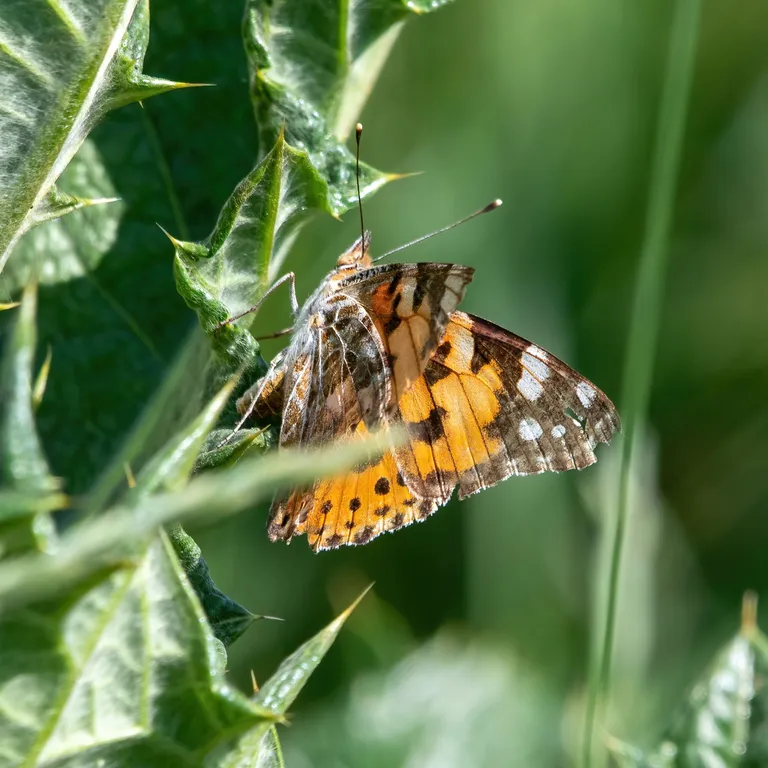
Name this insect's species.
Vanessa cardui
